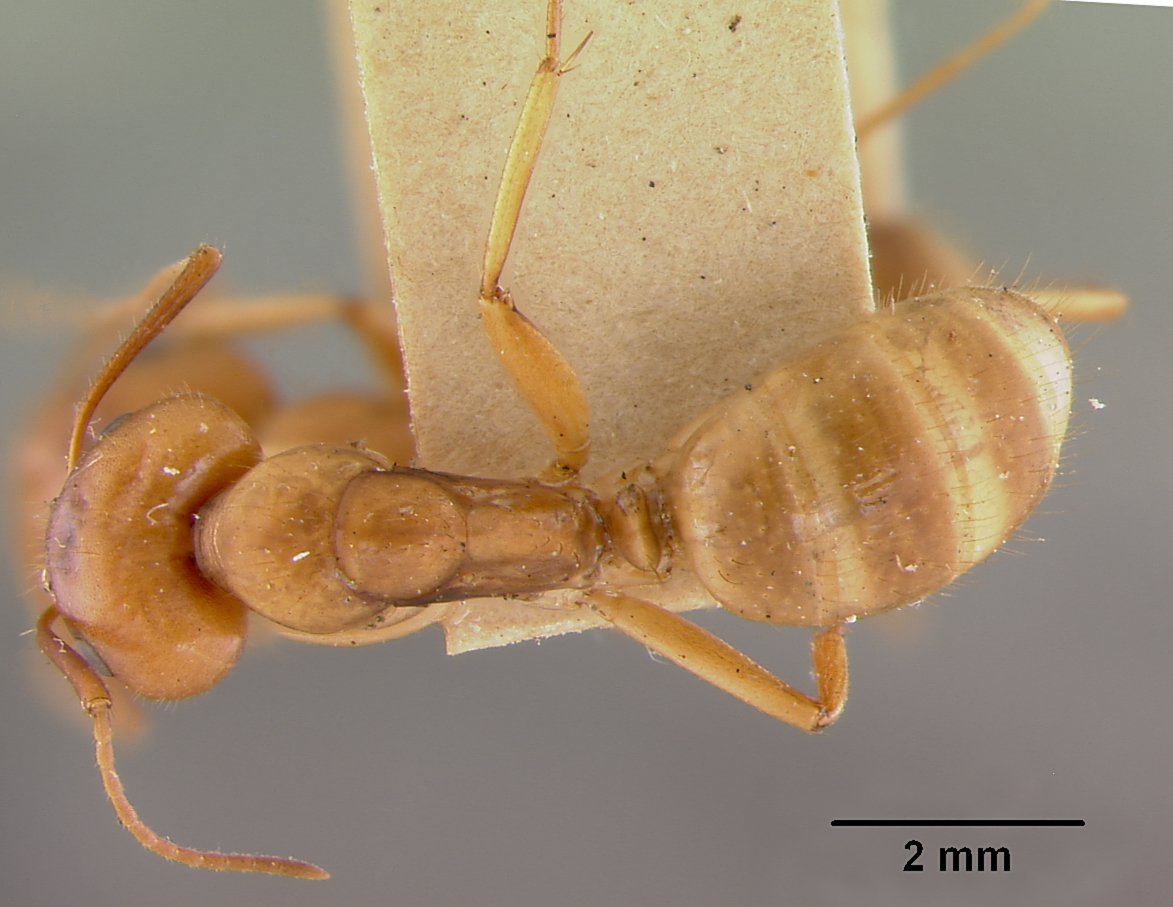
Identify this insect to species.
Camponotus fumidus
